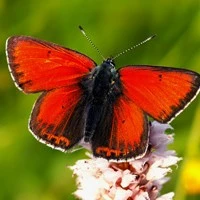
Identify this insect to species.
Lycaena hippothoe (also Palaeochrysophanus hippothoe)
